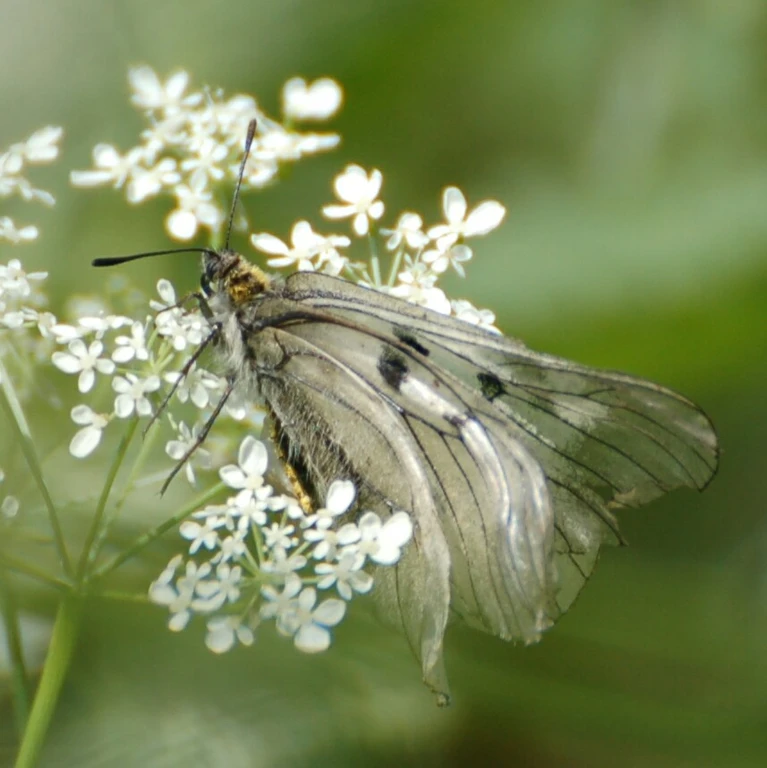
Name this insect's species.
Parnassius mnemosyne
